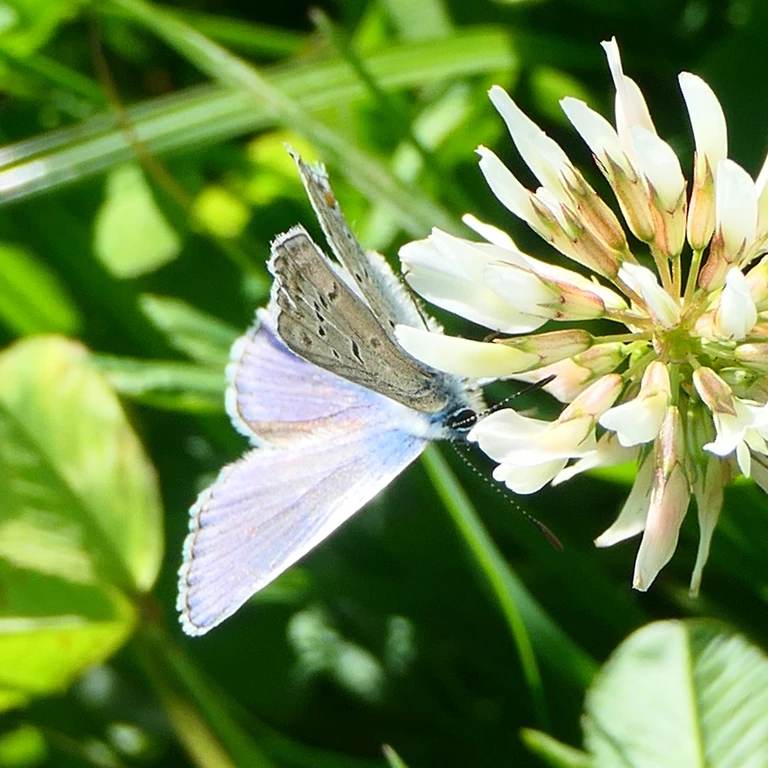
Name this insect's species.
Polyommatus icarus
